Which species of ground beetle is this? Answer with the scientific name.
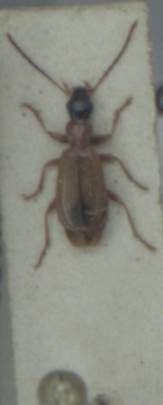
Demetrias monostigma
